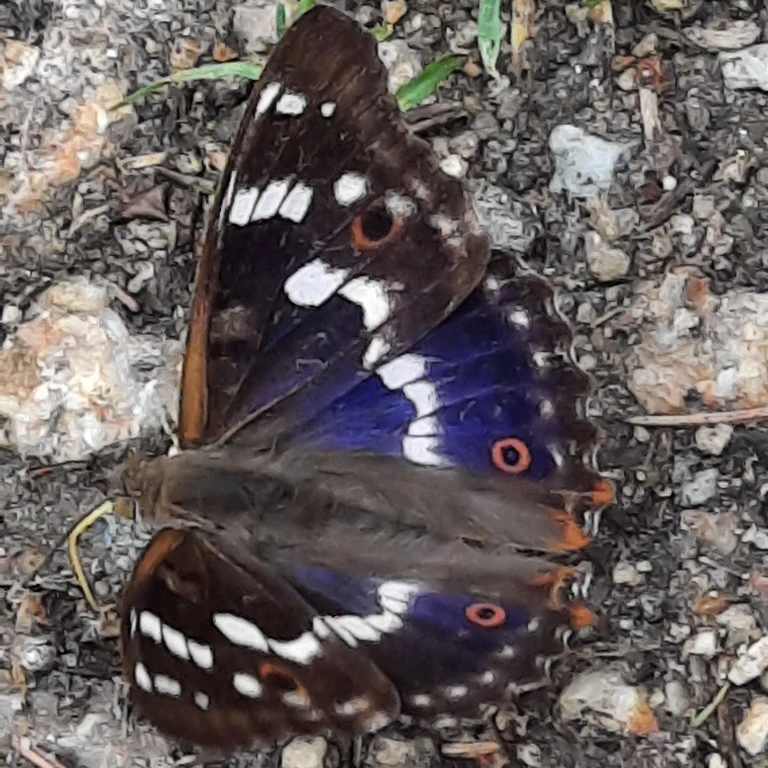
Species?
Apatura ilia
